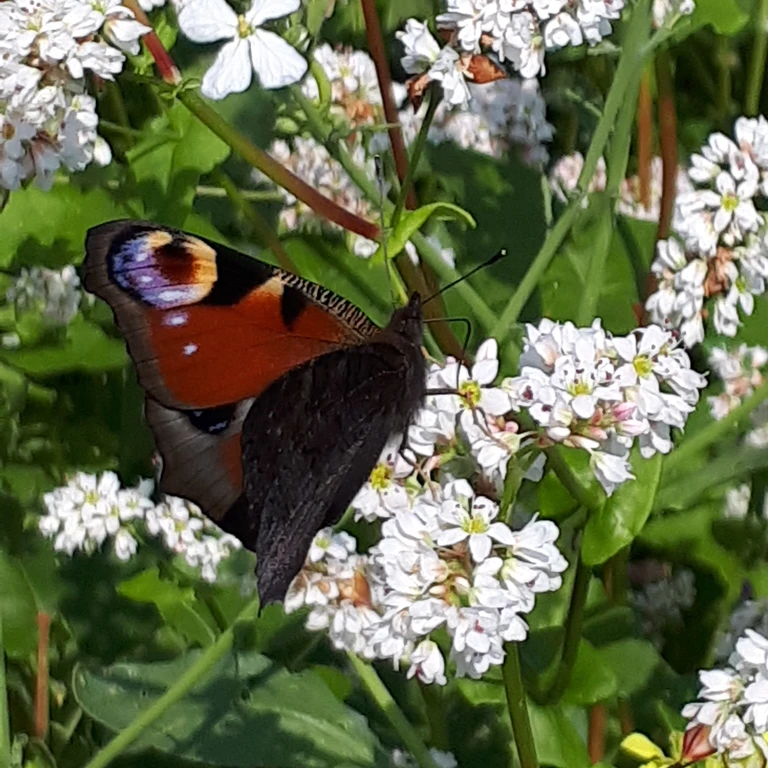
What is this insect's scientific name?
Aglais io
